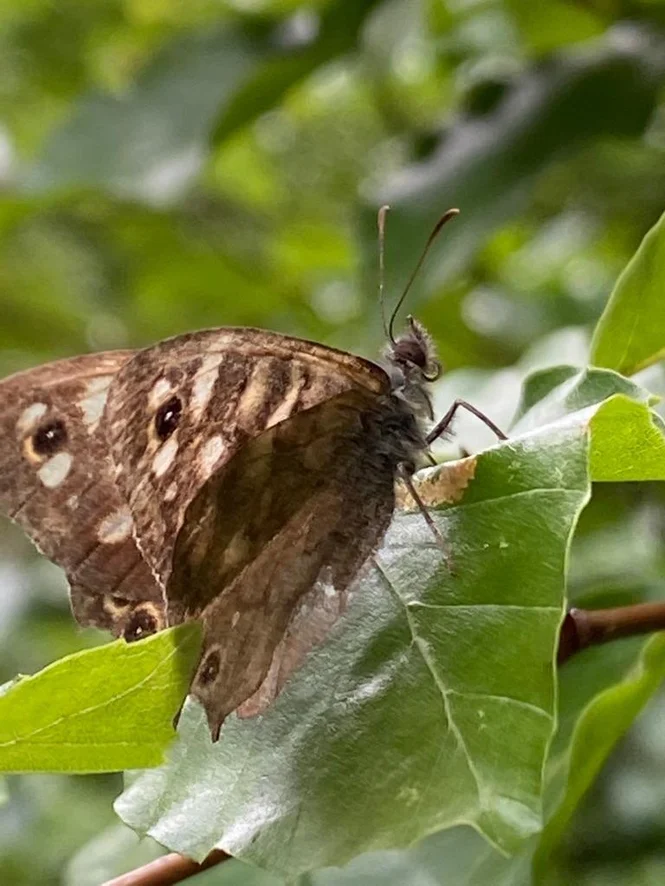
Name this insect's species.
Pararge aegeria
